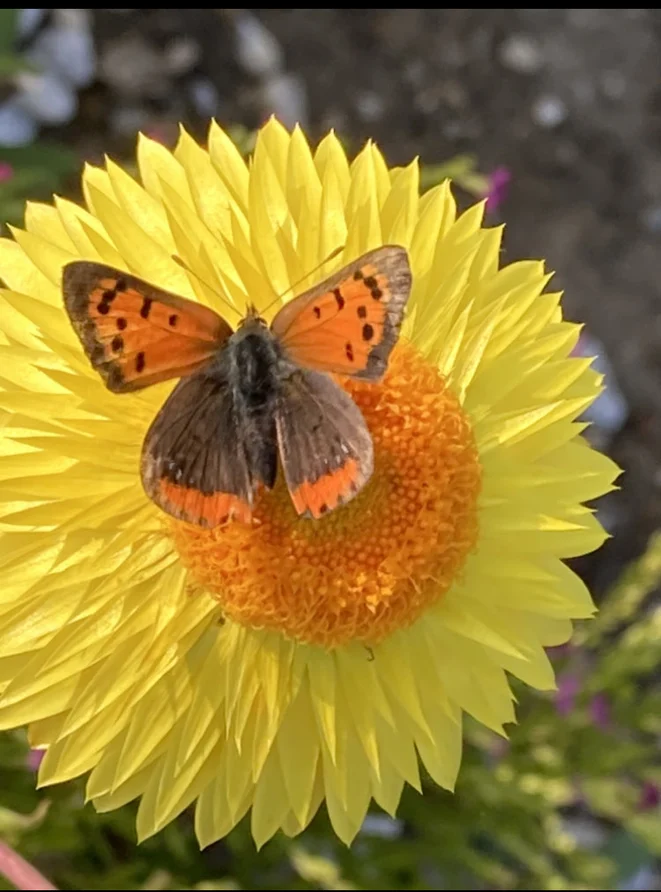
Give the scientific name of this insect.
Lycaena phlaeas
